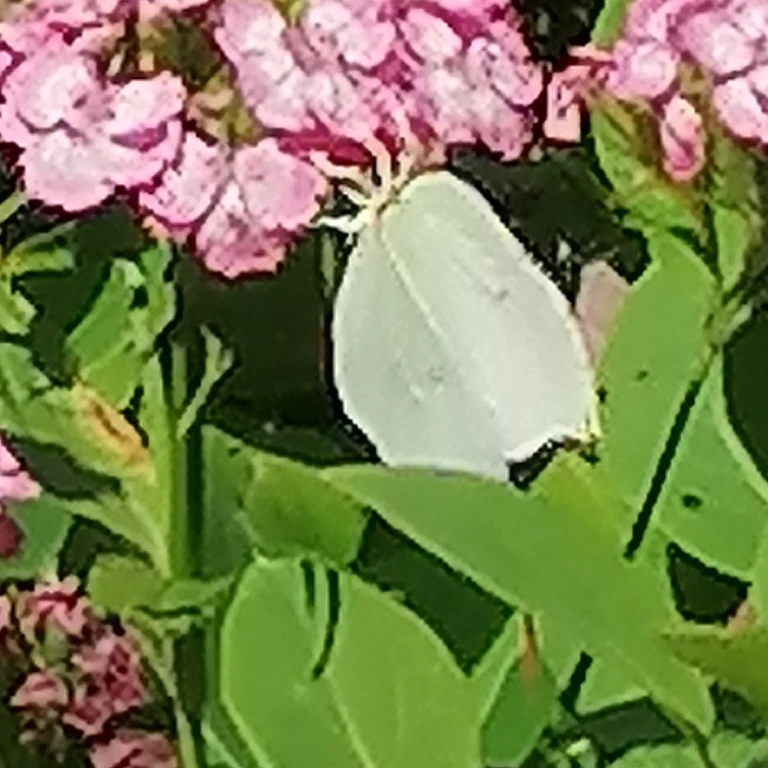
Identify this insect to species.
Gonepteryx rhamni
